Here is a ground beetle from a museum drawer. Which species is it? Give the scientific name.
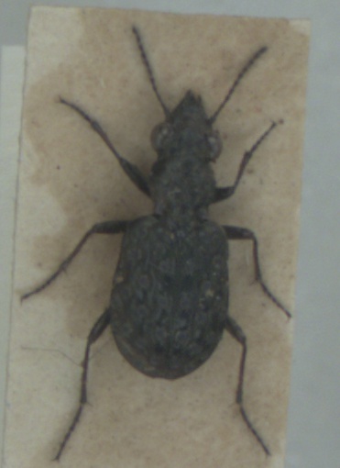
Elaphrus cupreus
